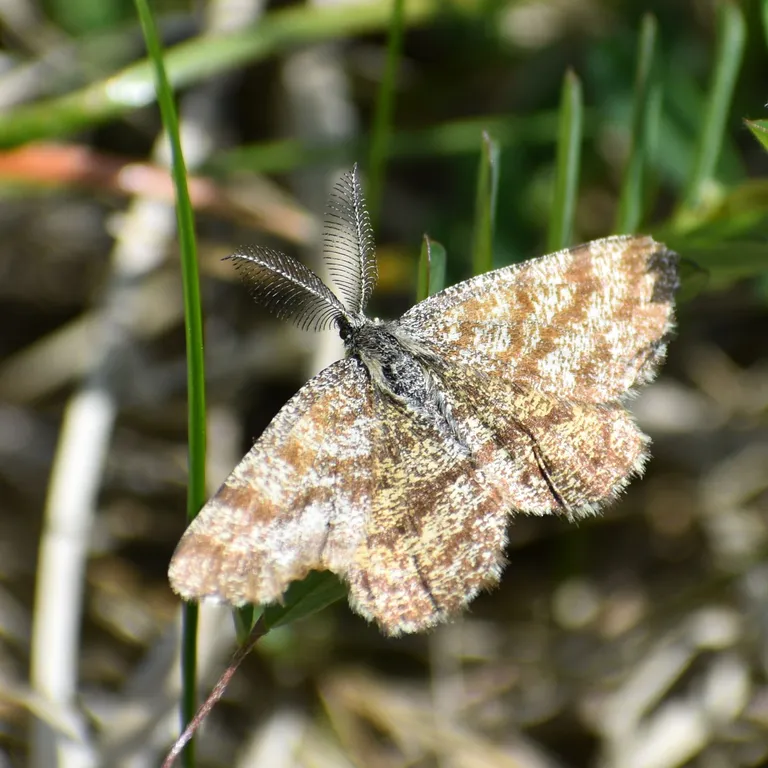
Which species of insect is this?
Ematurga atomaria
